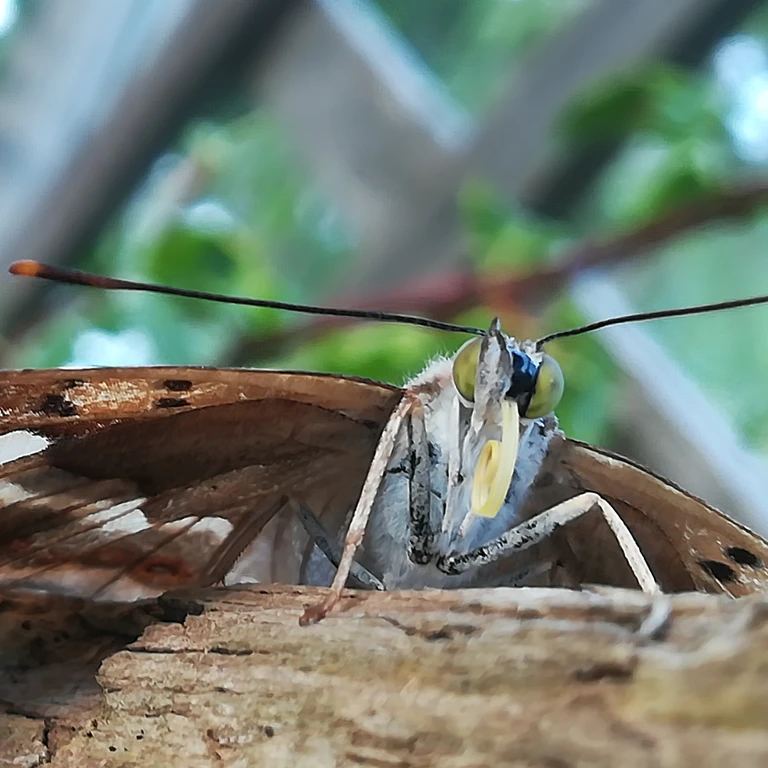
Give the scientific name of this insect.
Apatura ilia
